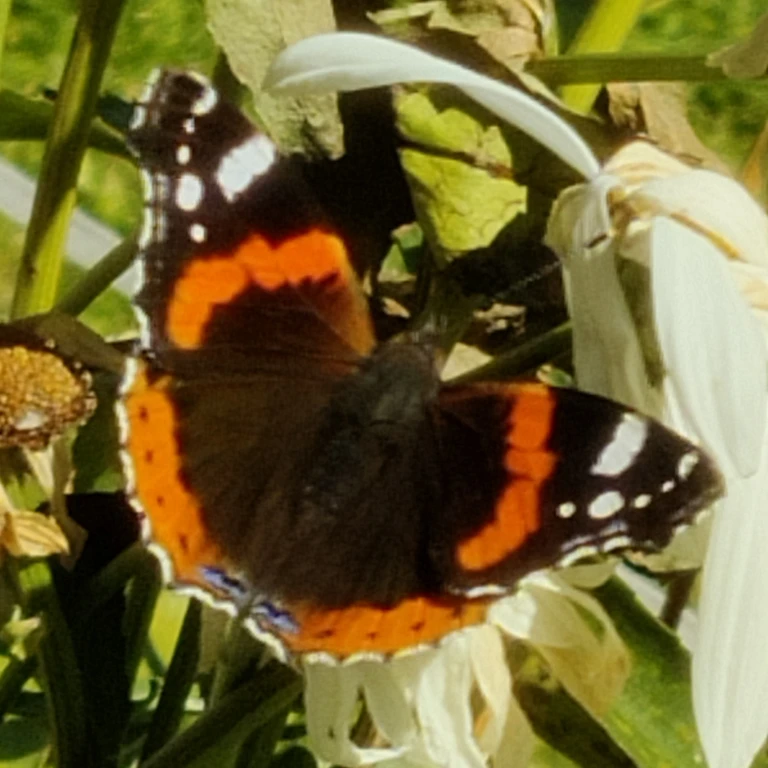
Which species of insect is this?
Vanessa atalanta
